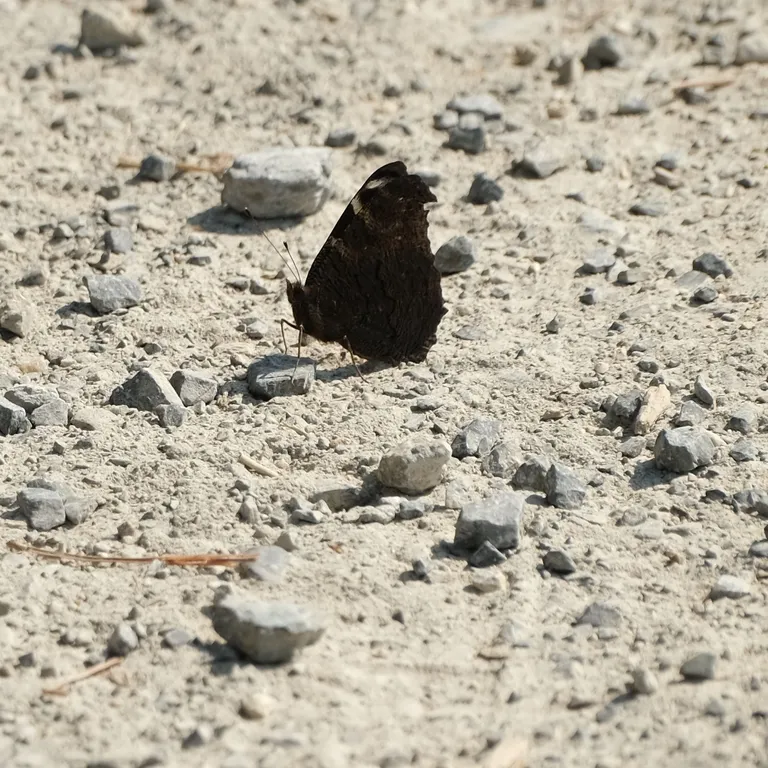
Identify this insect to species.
Aglais io
